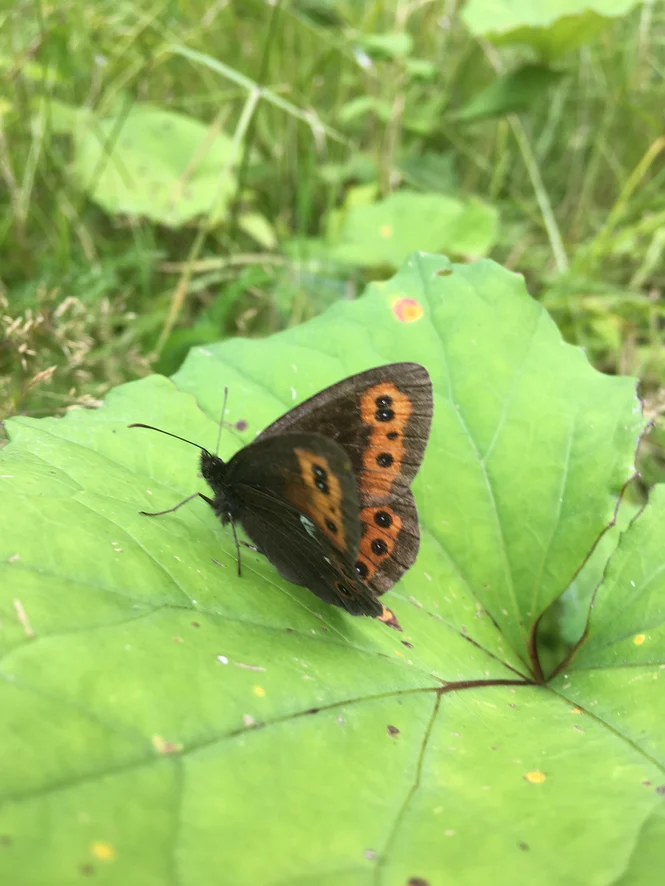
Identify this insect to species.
Erebia ligea
